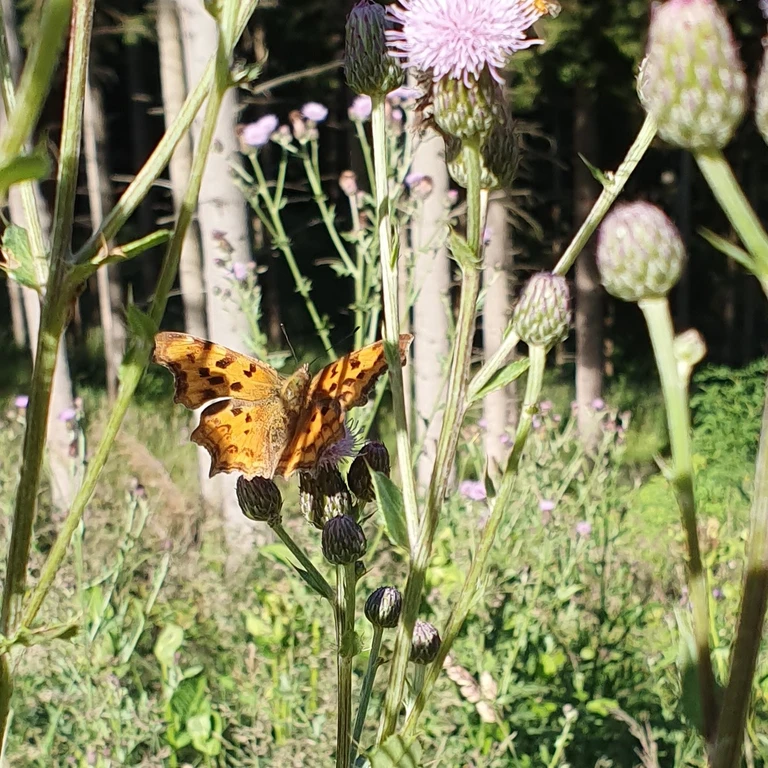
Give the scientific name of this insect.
Polygonia c-album
